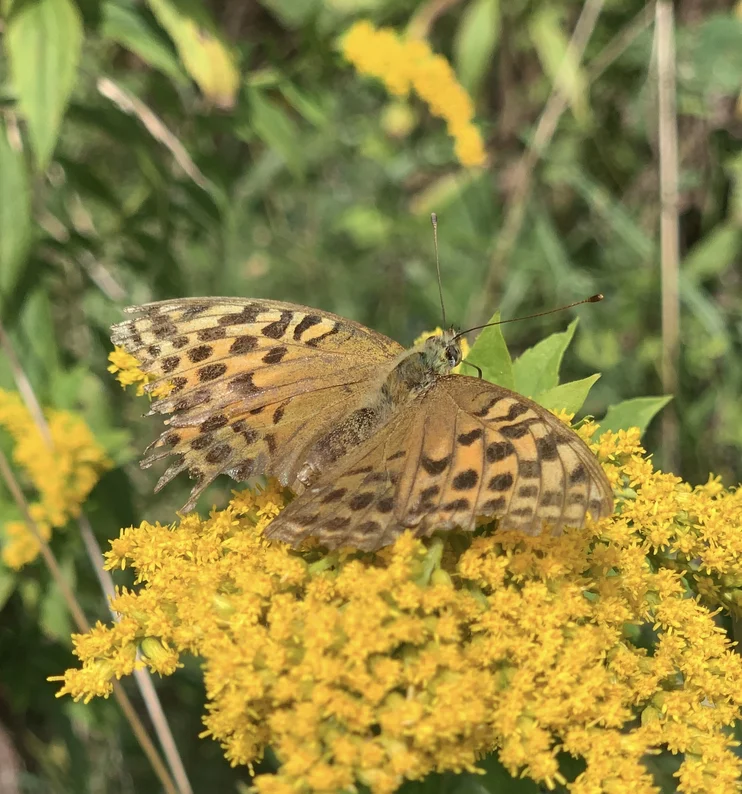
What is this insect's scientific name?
Argynnis paphia
